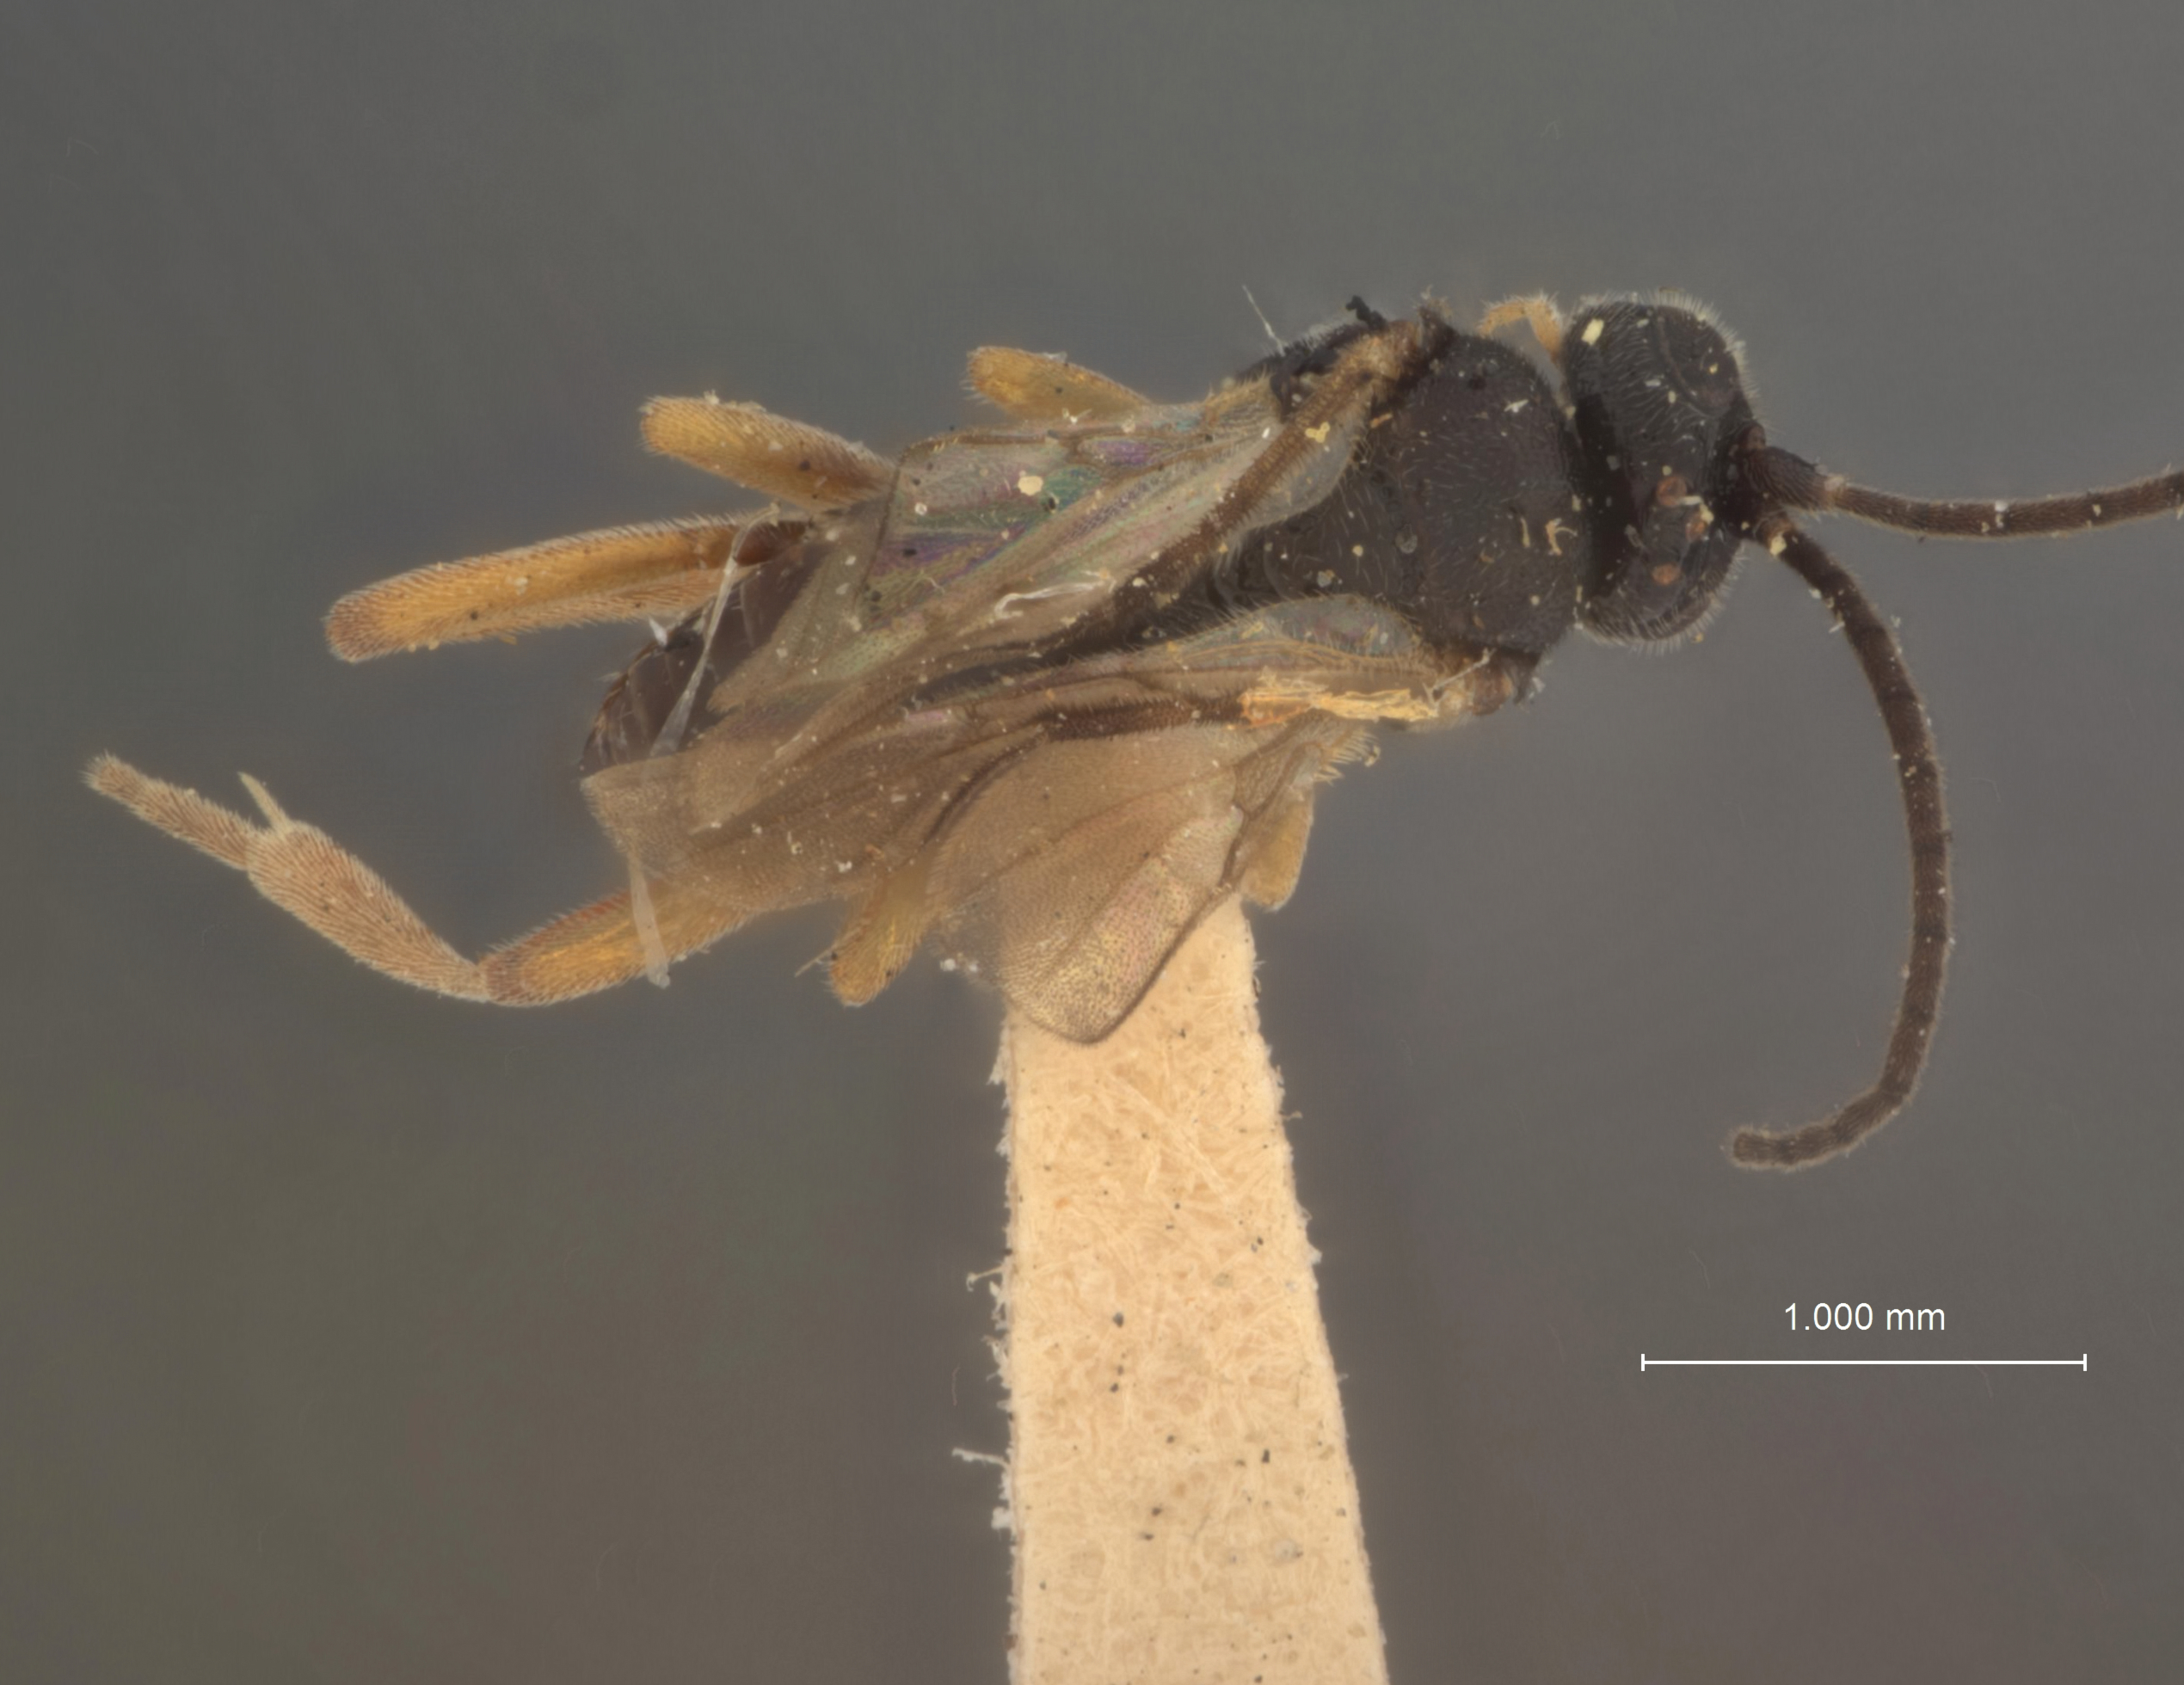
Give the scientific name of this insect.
Microgaster comptanae
